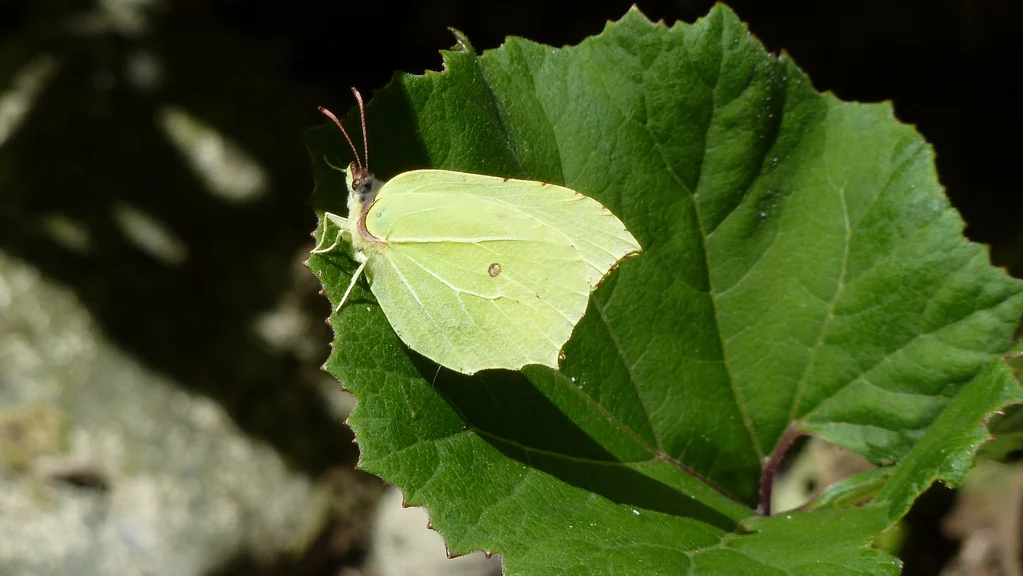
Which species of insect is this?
Gonepteryx rhamni
